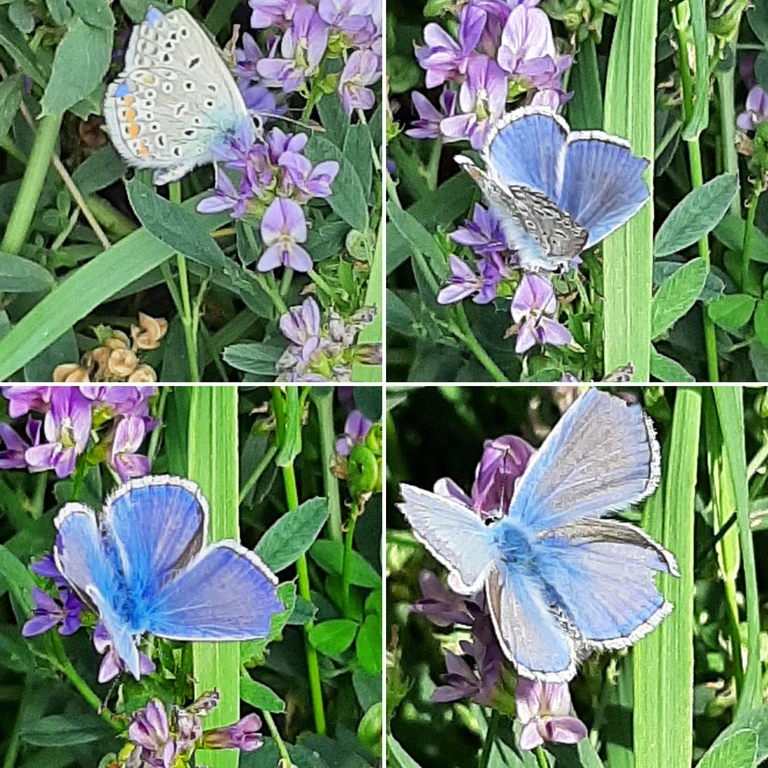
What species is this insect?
Polyommatus icarus
